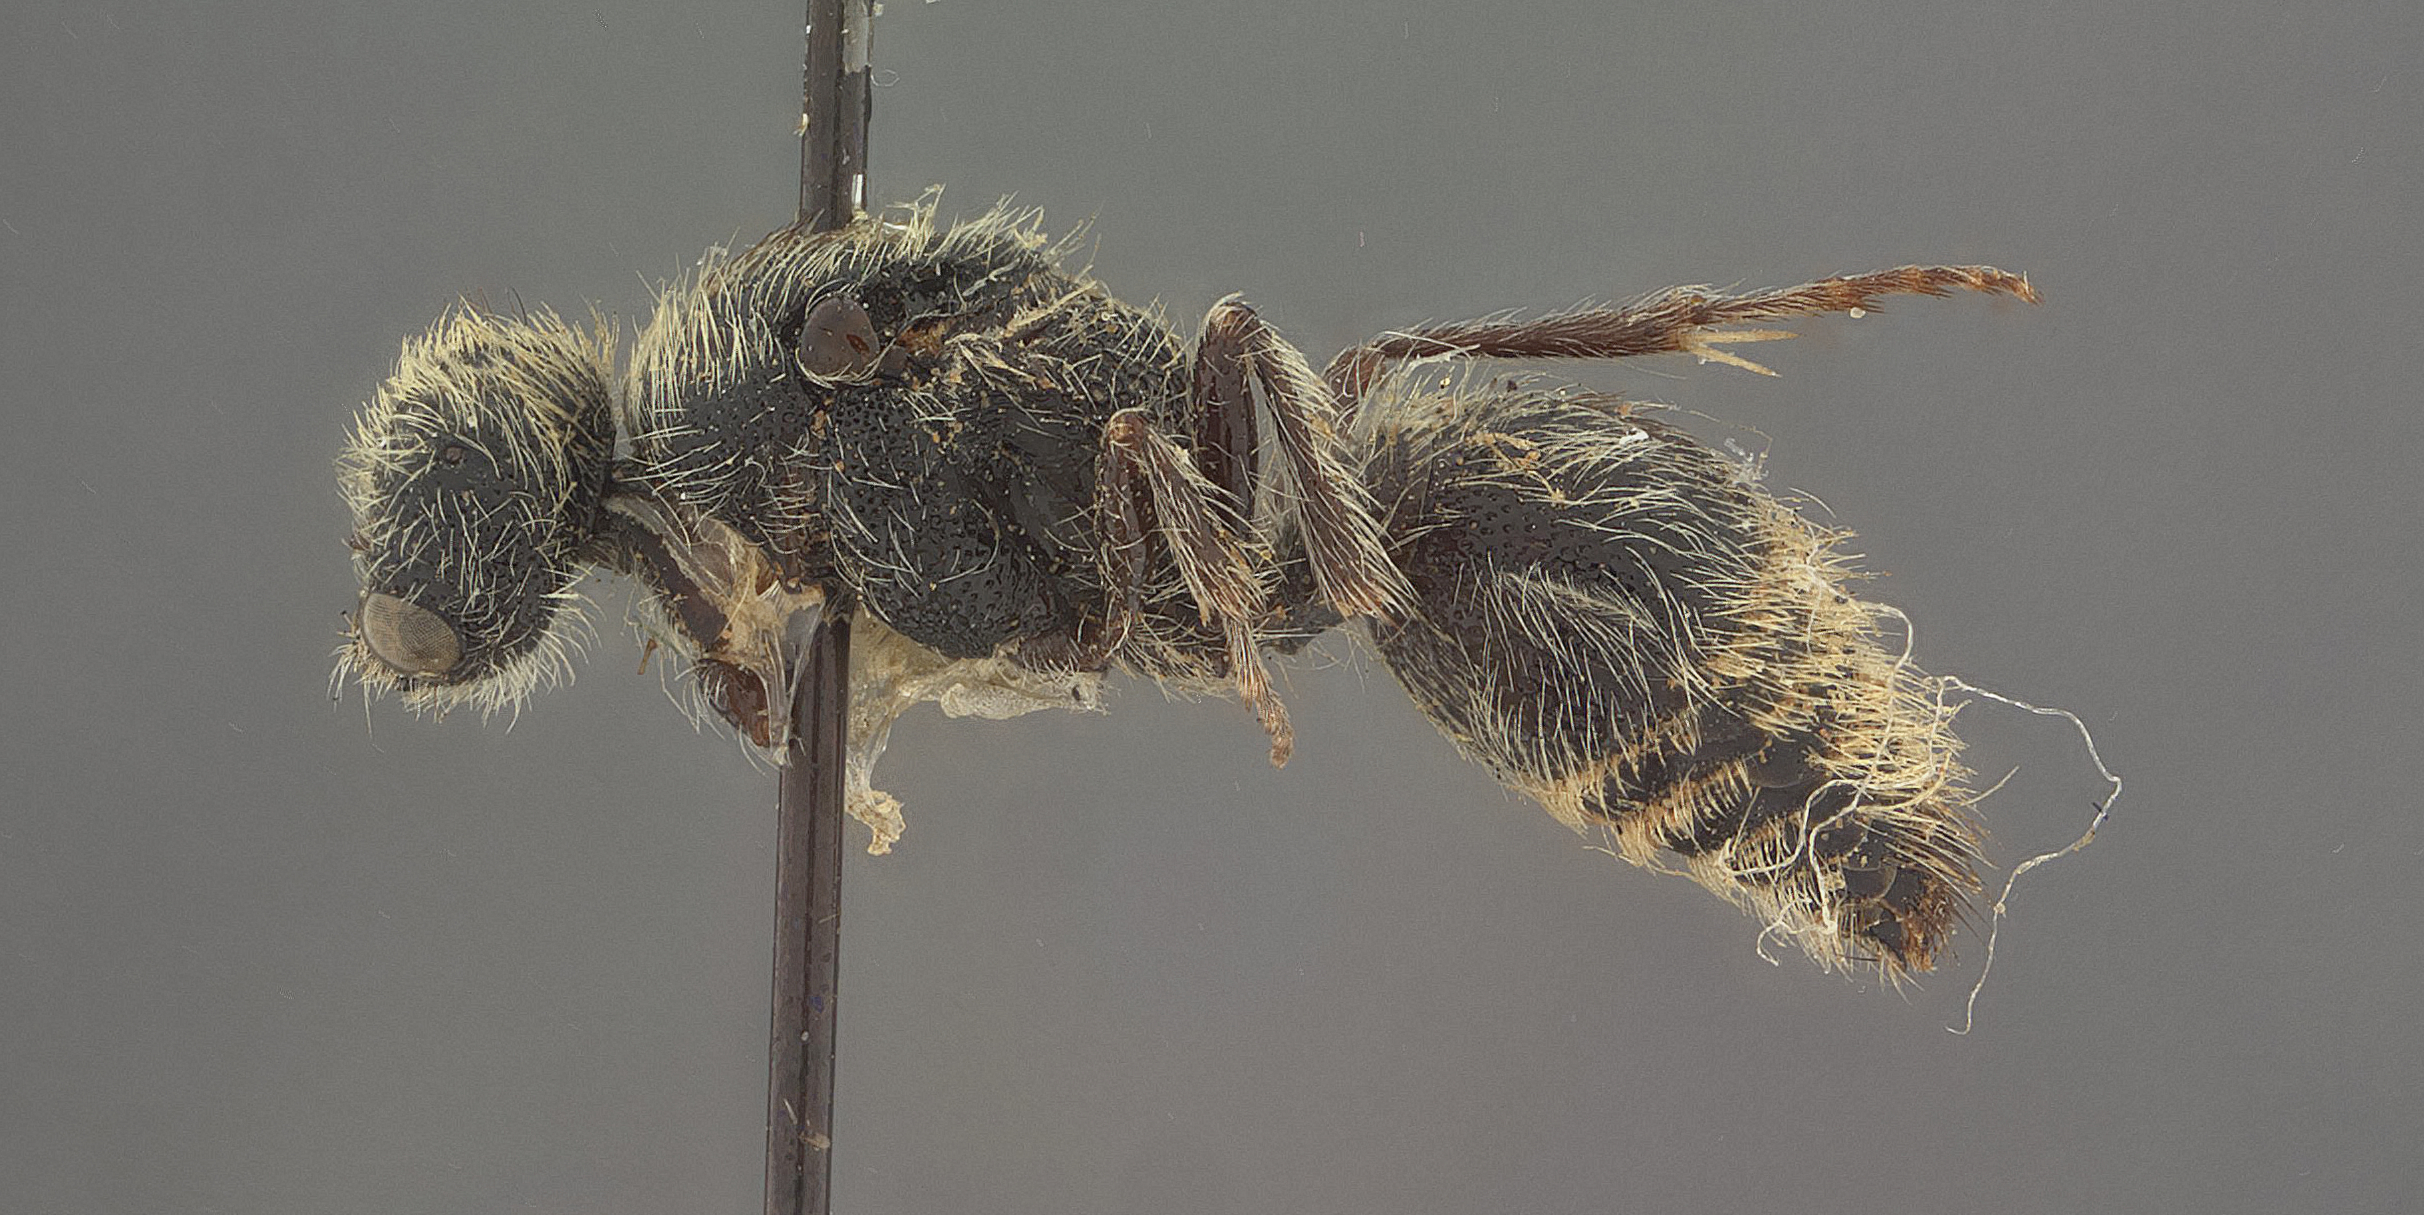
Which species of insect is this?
Pseudomethoca manca
